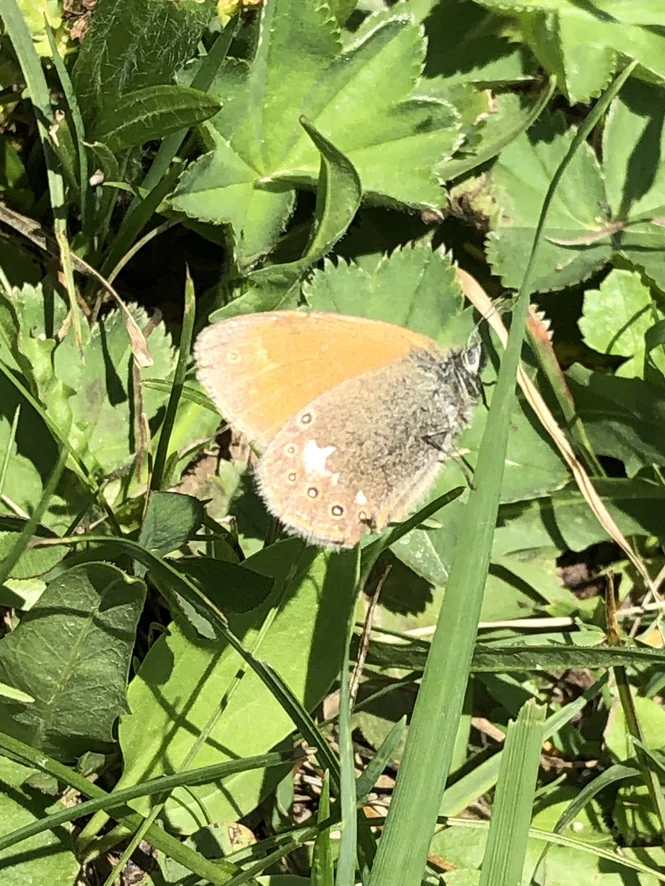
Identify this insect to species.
Coenonympha glycerion (also Coenonympha iphis)
